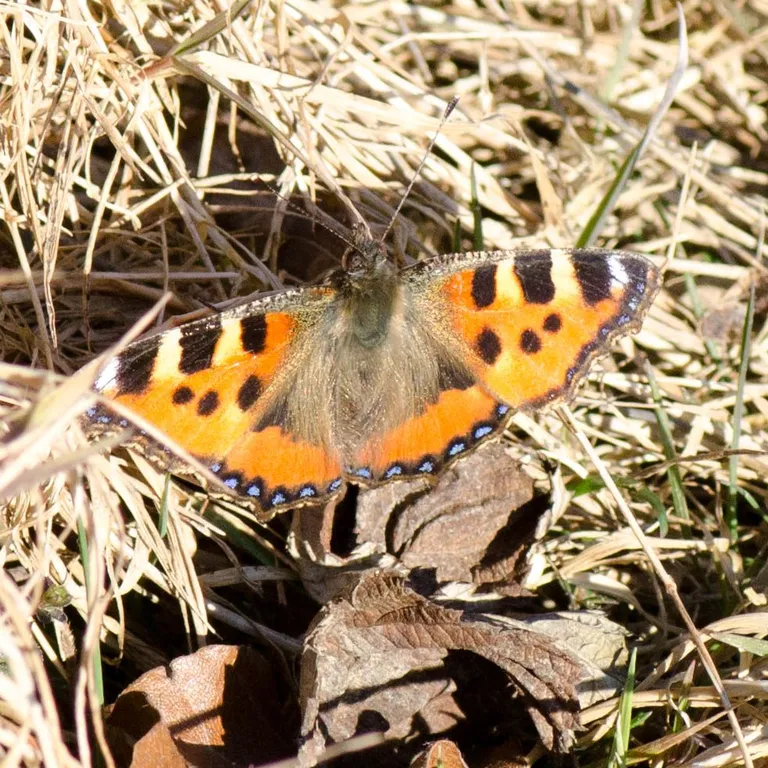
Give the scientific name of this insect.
Aglais urticae
